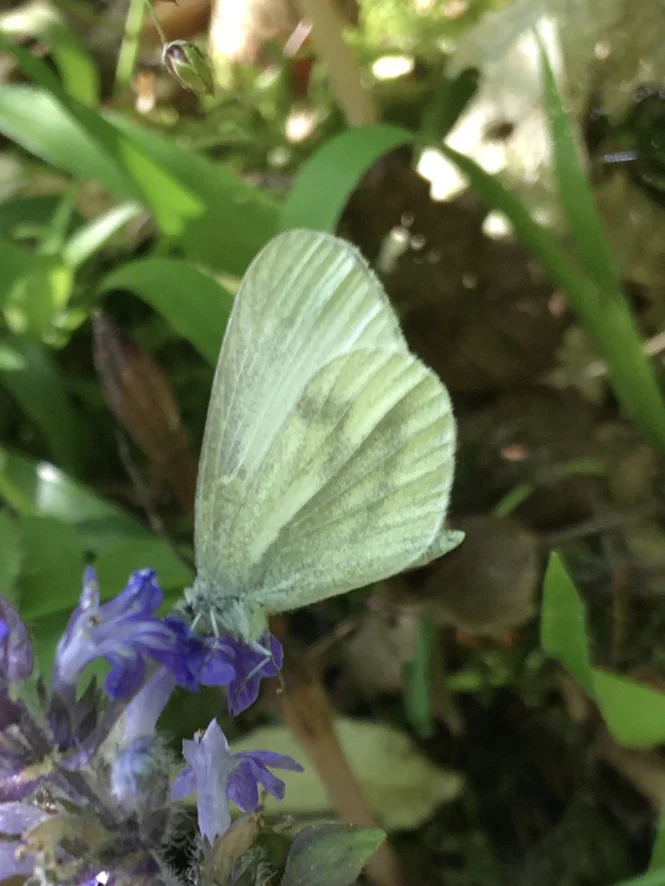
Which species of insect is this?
Leptidea sinapis/juvernica
